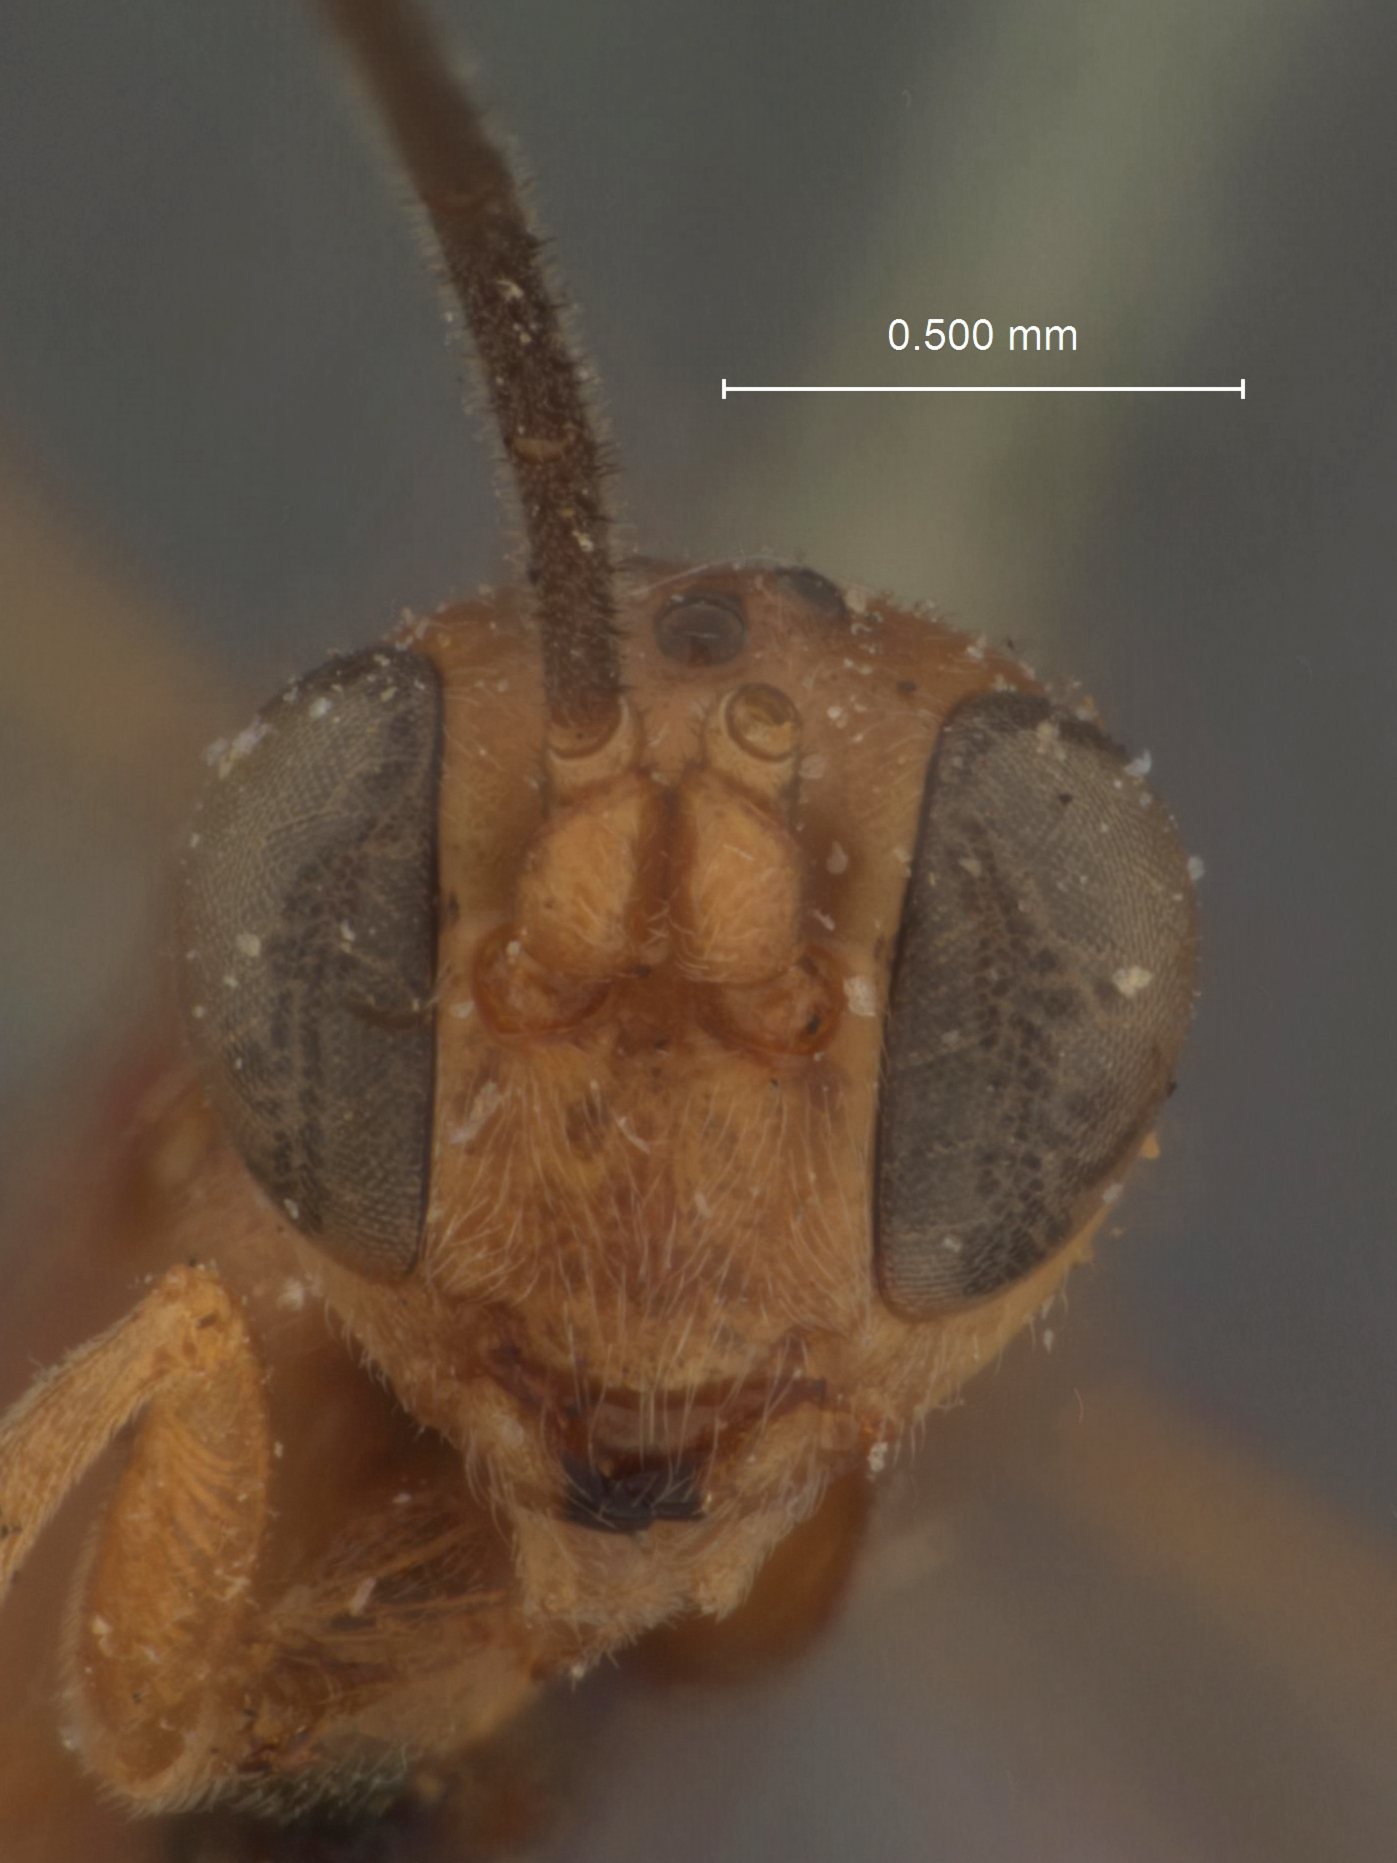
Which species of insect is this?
Mesoleptus strigosus
